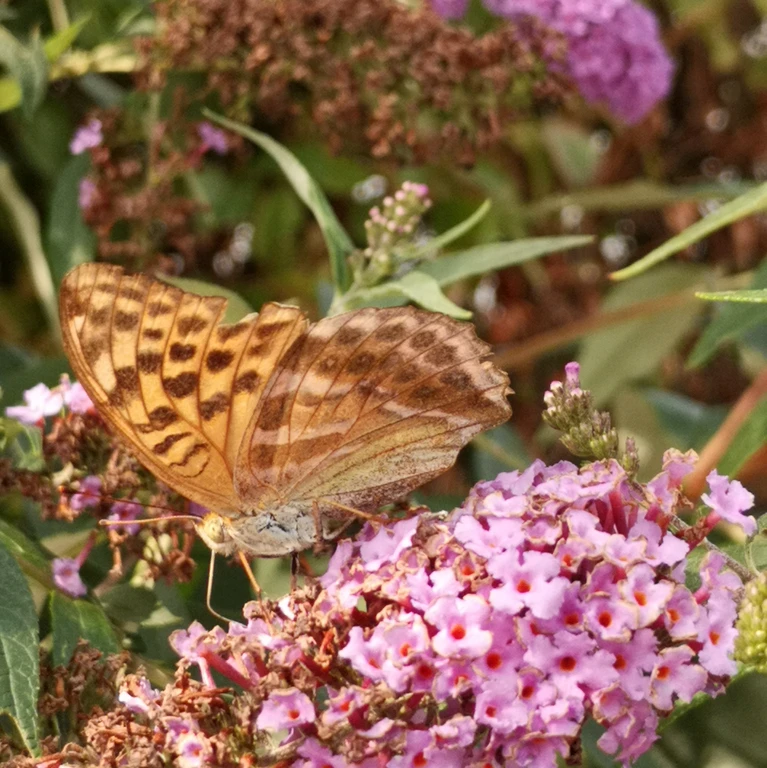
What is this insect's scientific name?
Argynnis paphia
